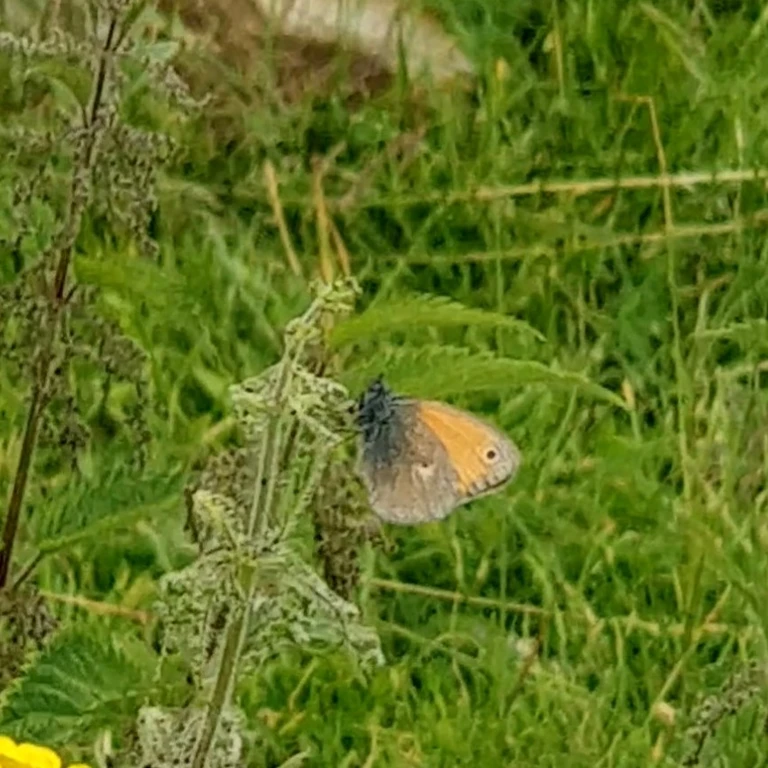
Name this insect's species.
Coenonympha pamphilus
